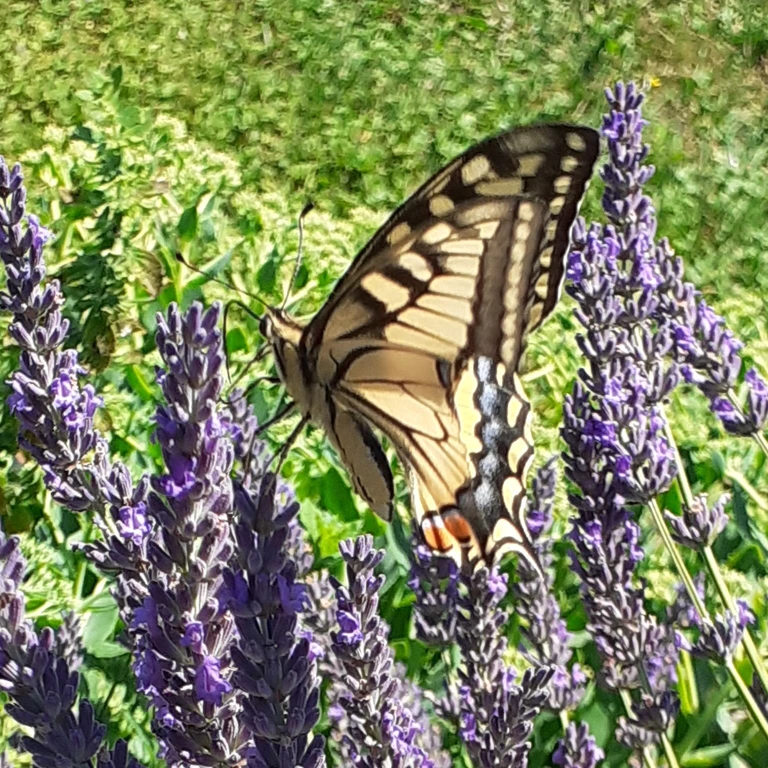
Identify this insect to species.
Papilio machaon
